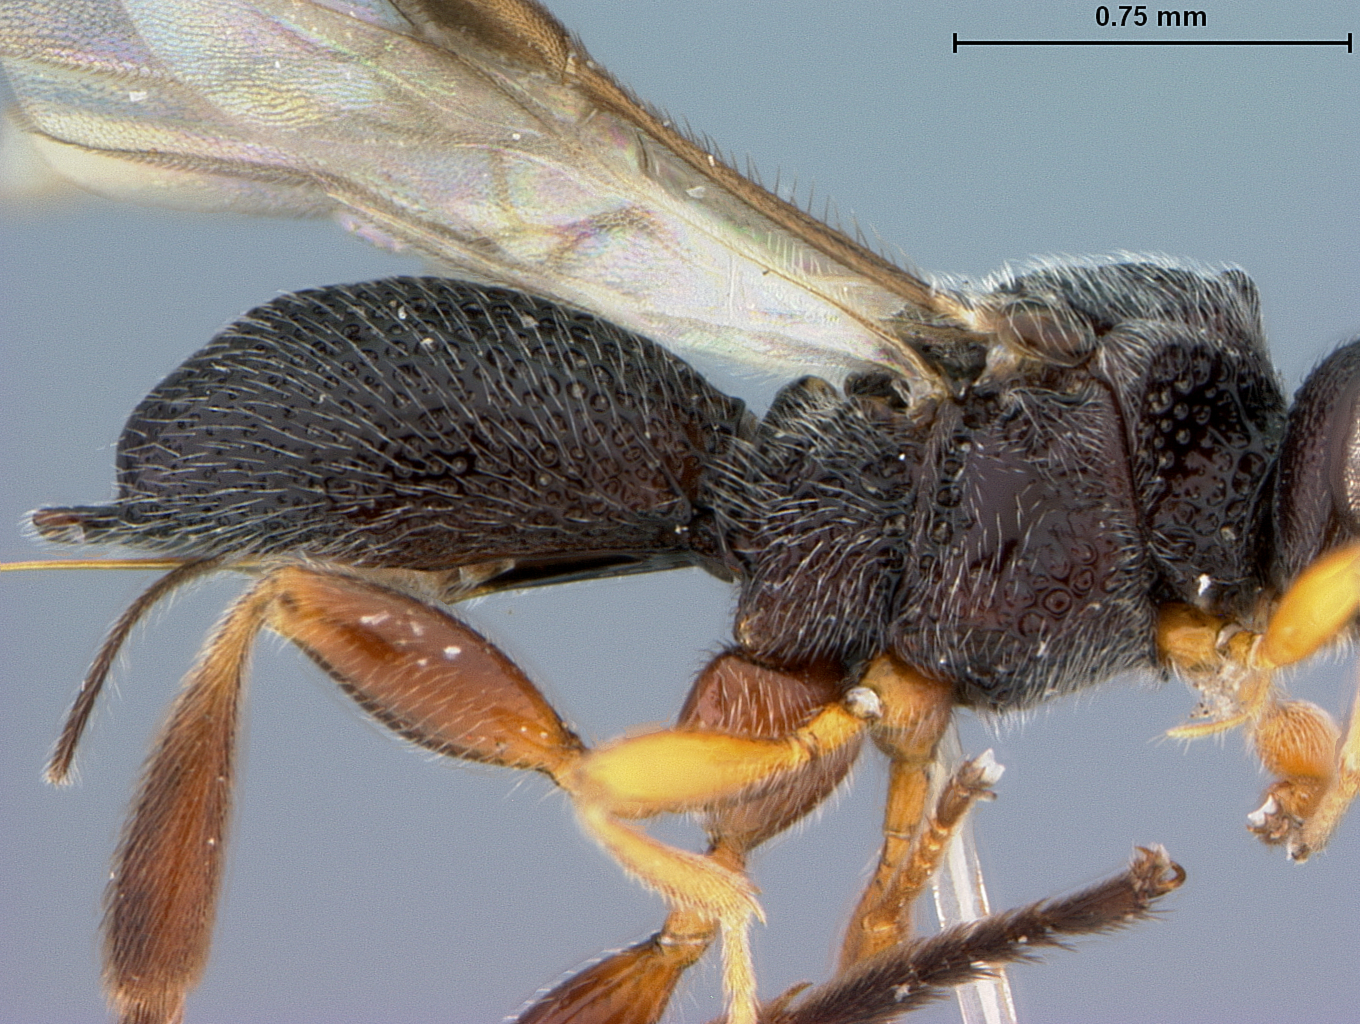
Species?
Urosigalphus eulechriopis
